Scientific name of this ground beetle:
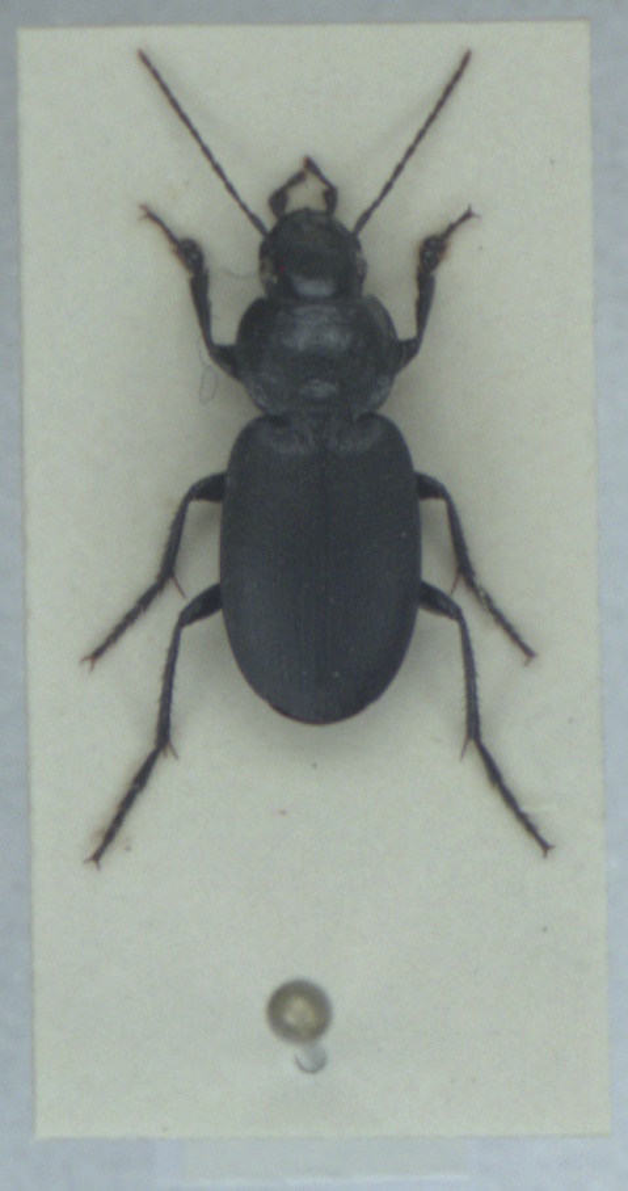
Licinus depressus
